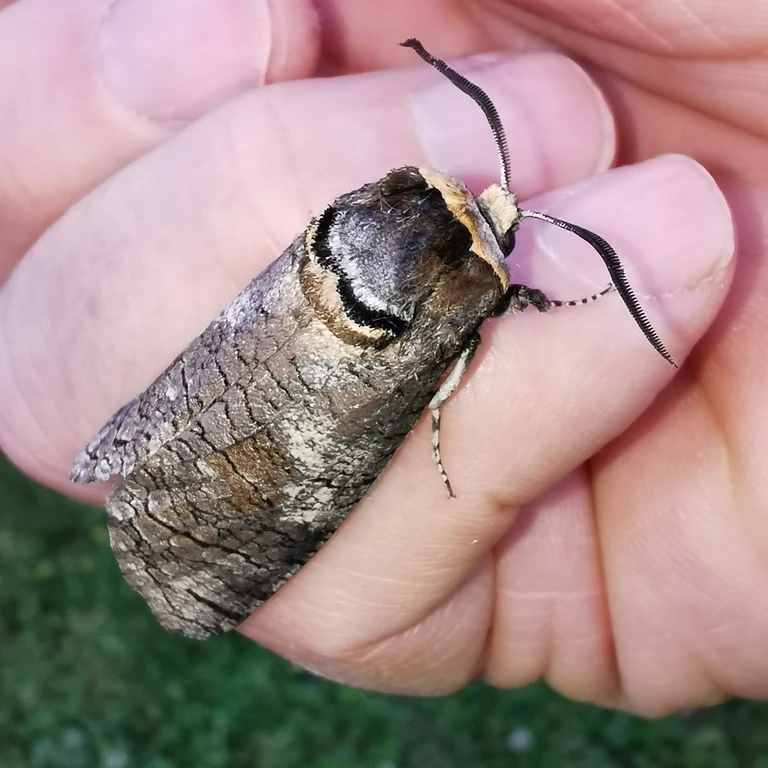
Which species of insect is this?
Cossus cossus
